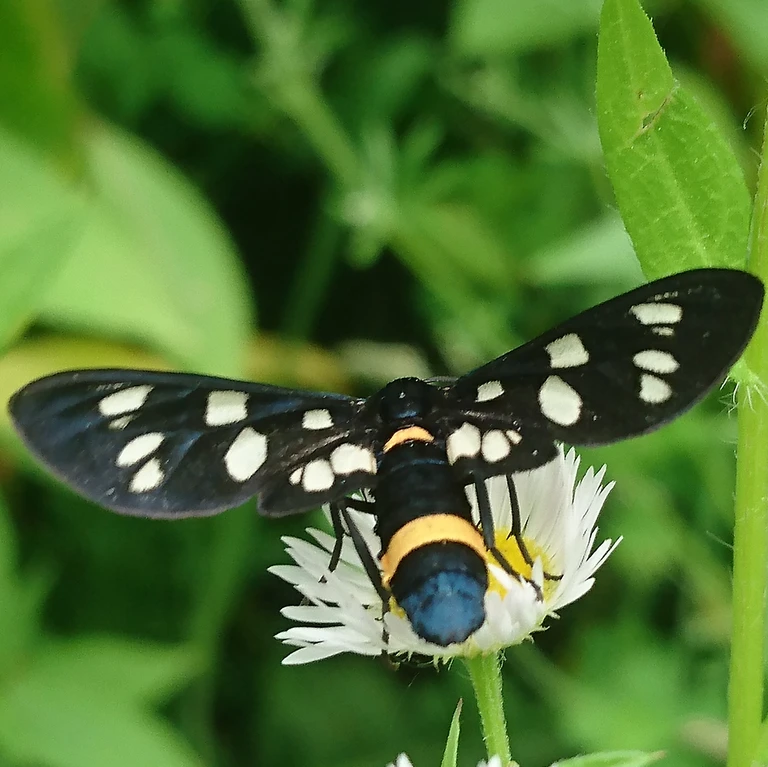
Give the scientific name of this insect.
Amata phegea
